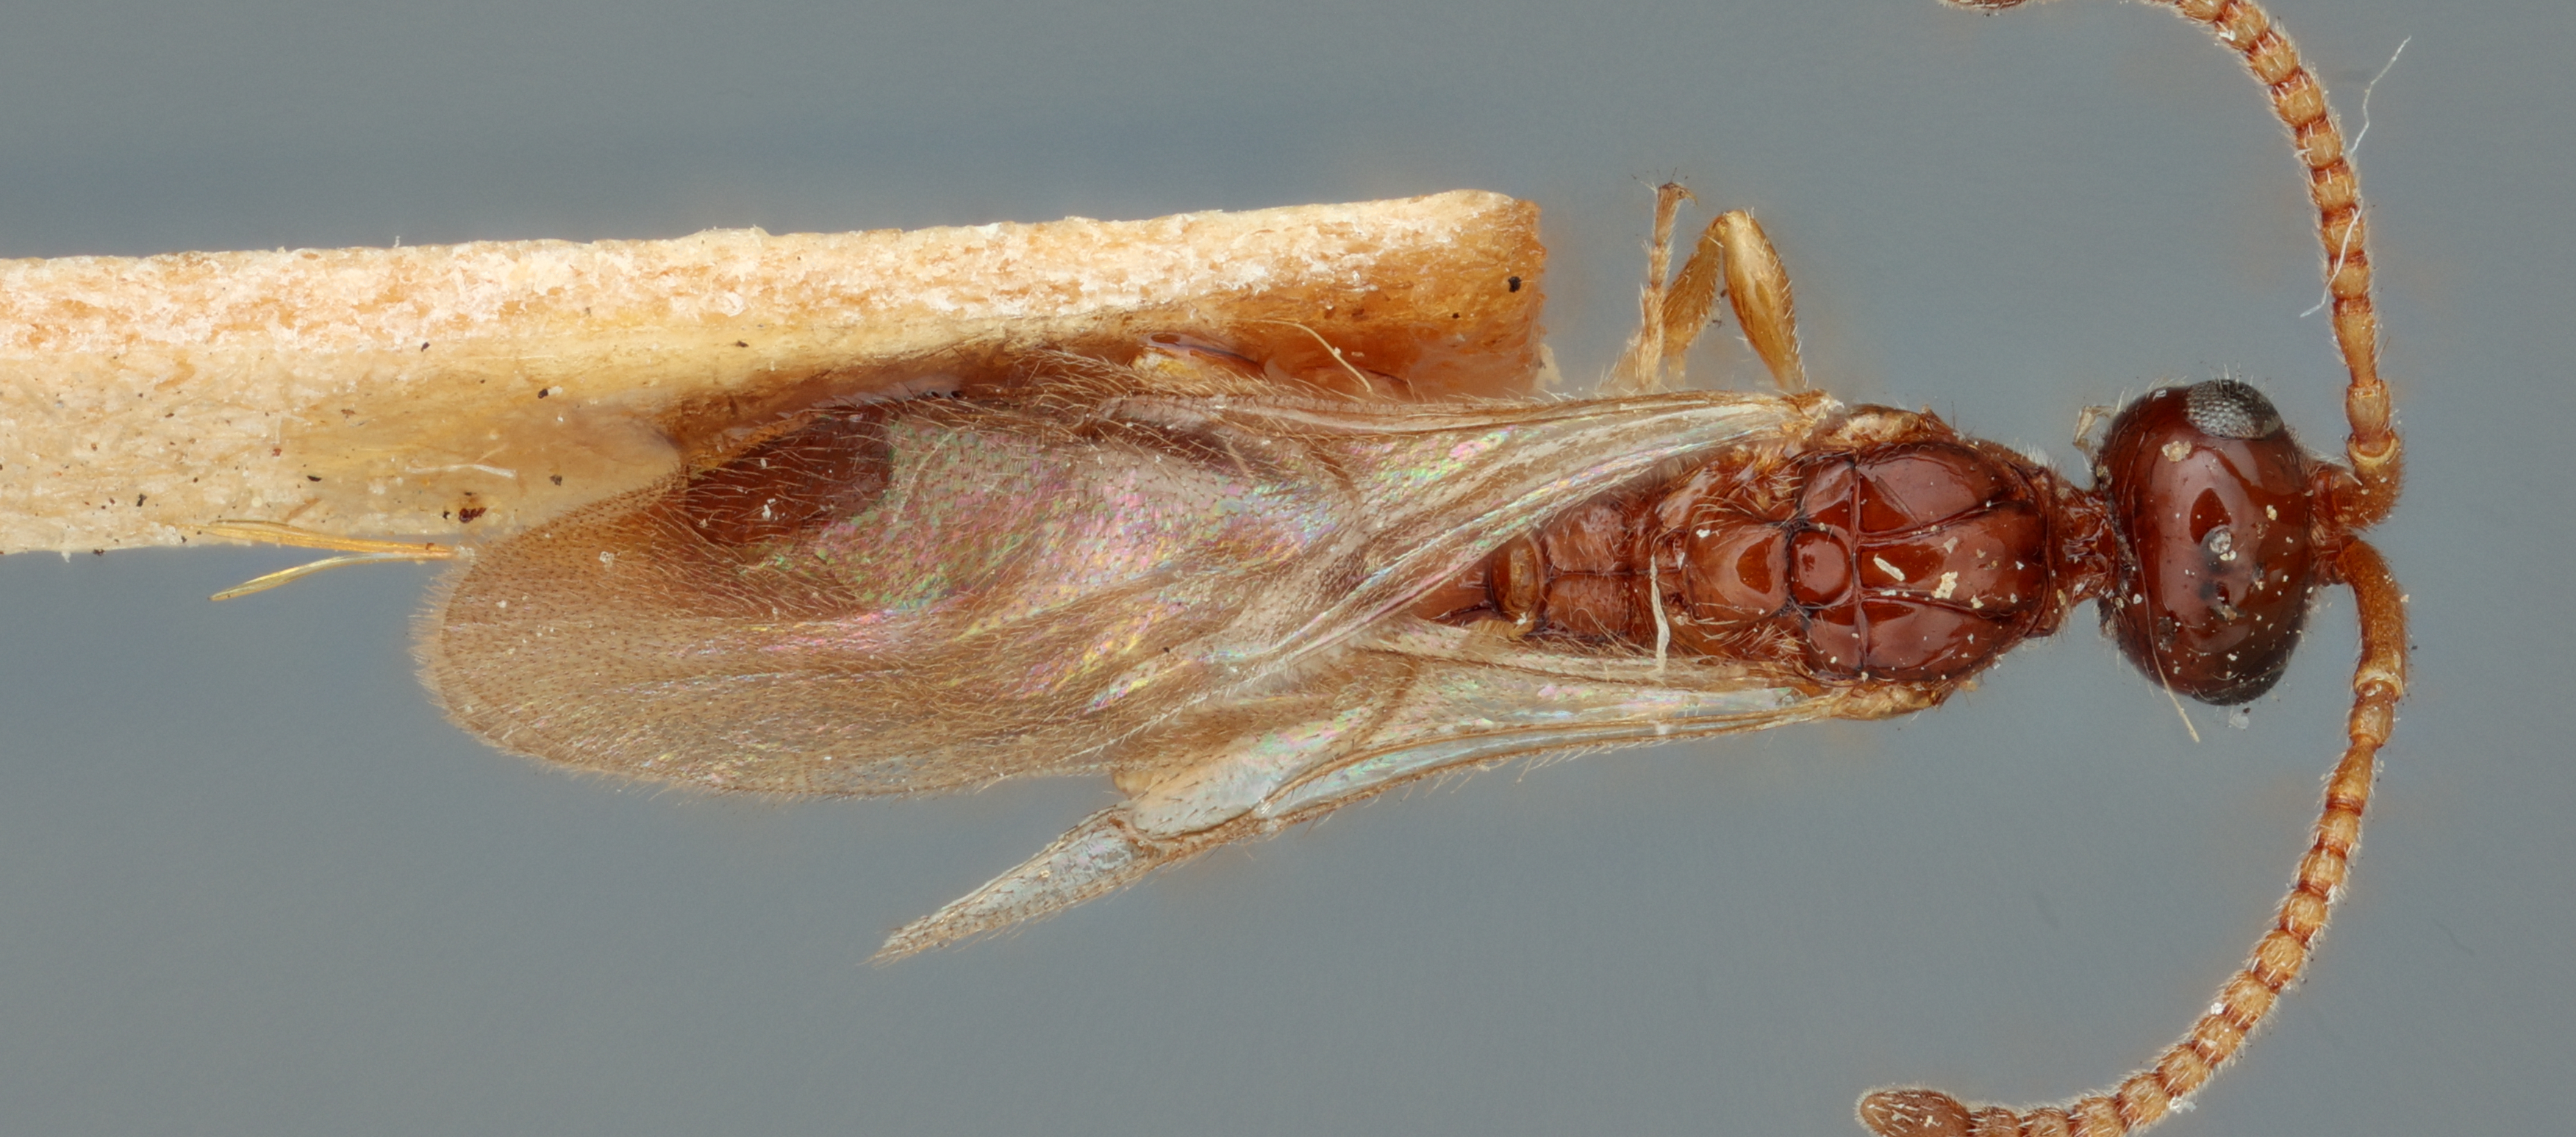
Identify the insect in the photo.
Acropiesta flavicauda
